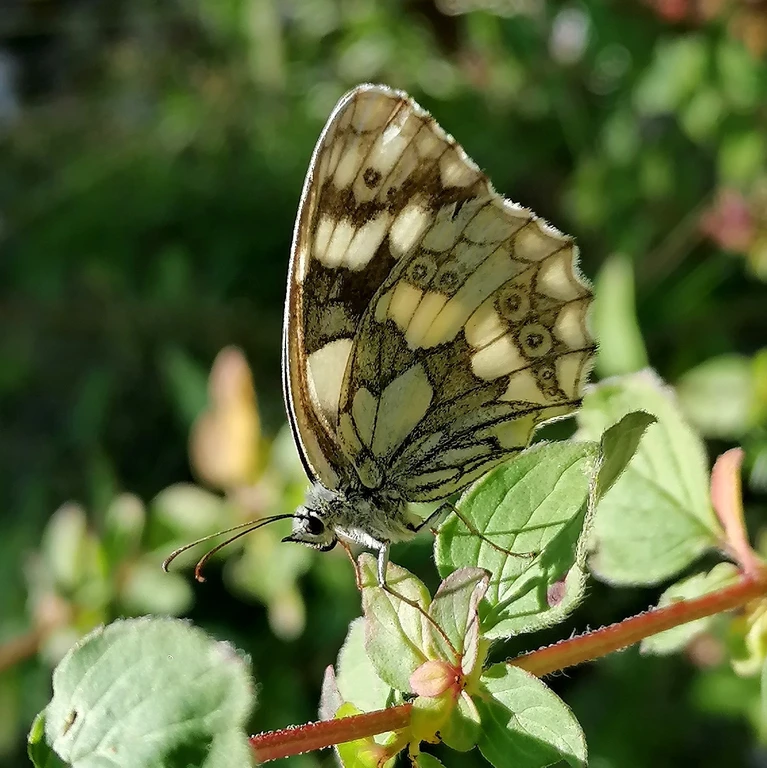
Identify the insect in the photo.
Melanargia galathea
